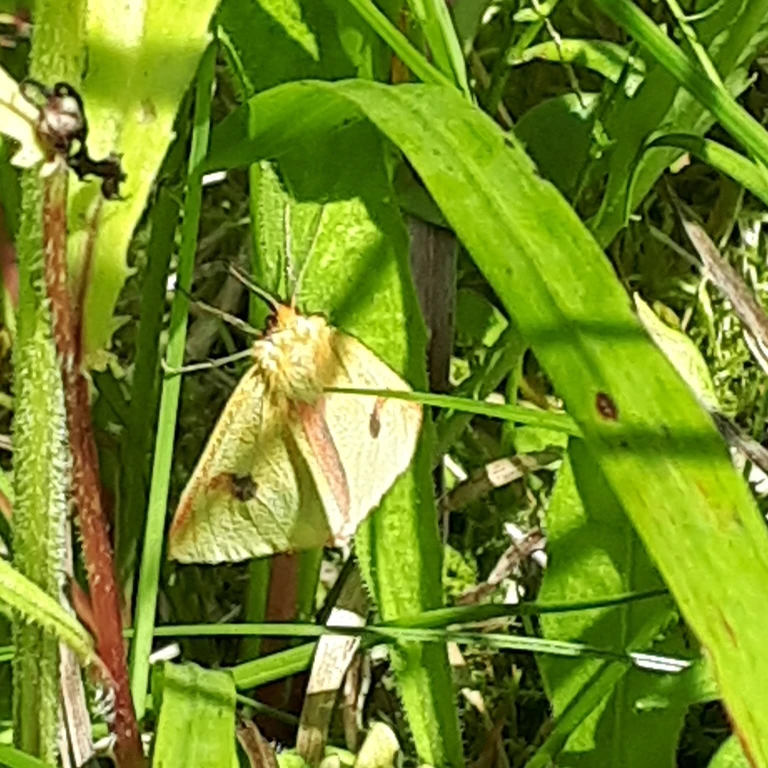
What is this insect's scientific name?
Diacrisia sannio
